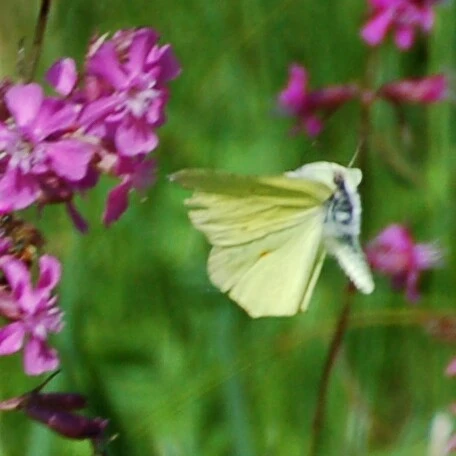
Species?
Gonepteryx rhamni
